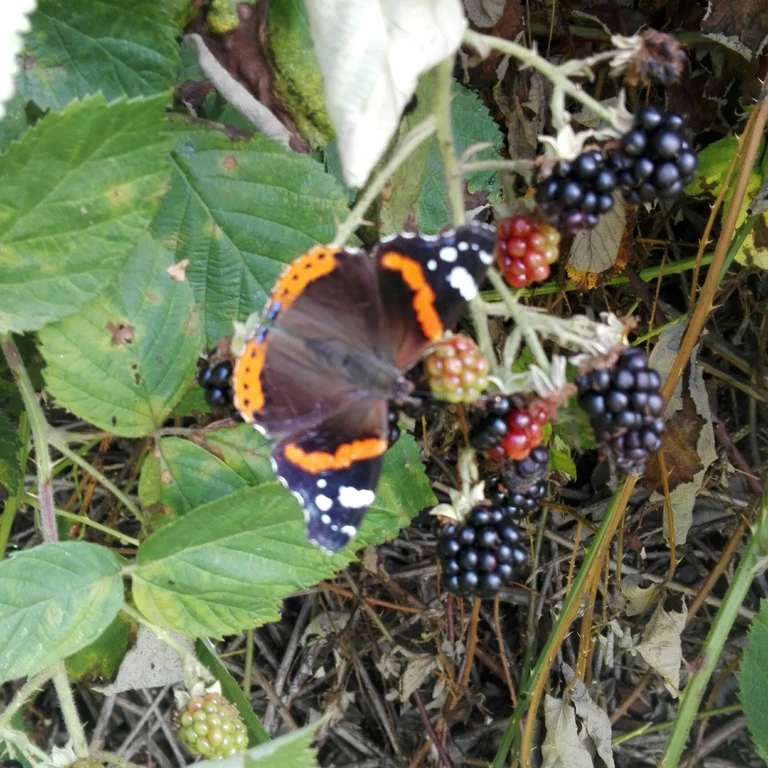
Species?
Vanessa atalanta
